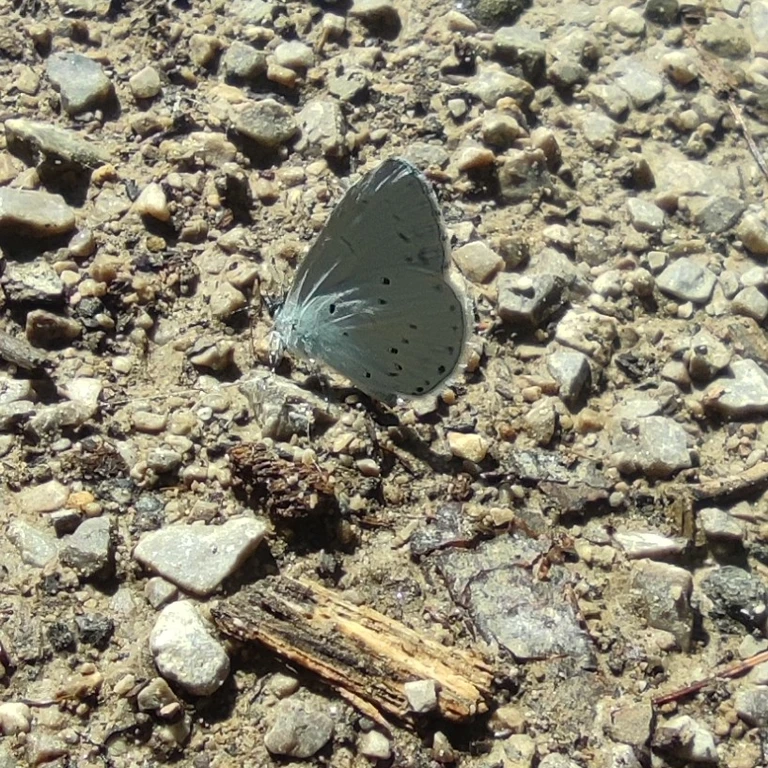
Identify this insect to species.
Celastrina argiolus
